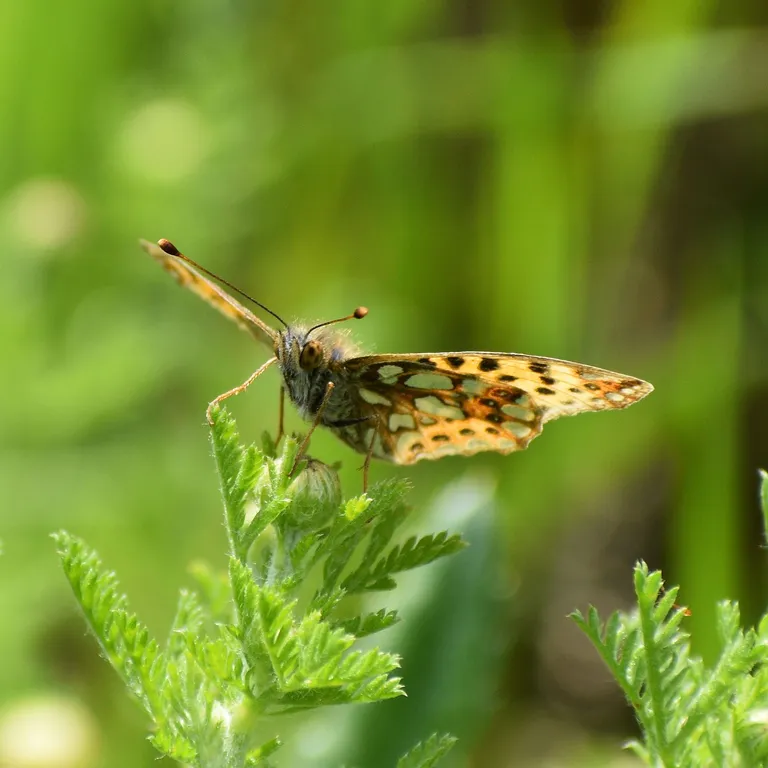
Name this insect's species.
Issoria lathonia
